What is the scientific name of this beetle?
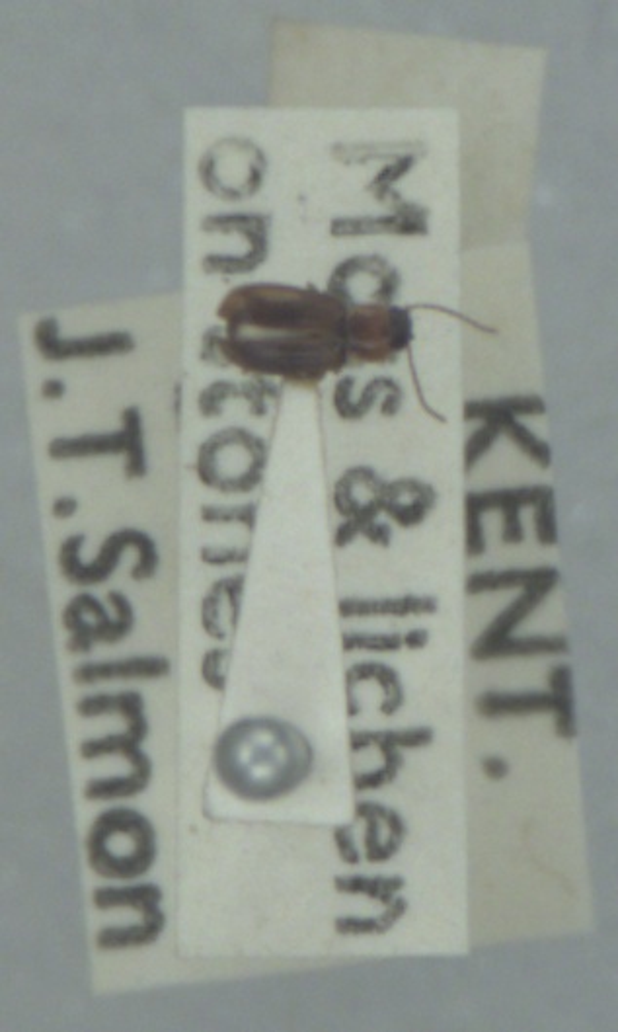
Acupalpus dubius
